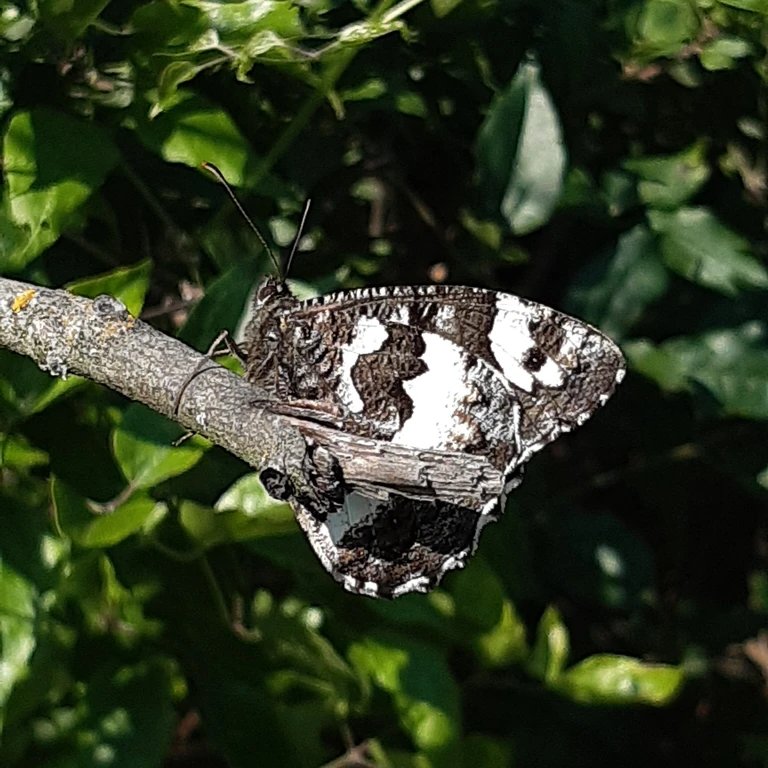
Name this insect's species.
Brintesia circe
